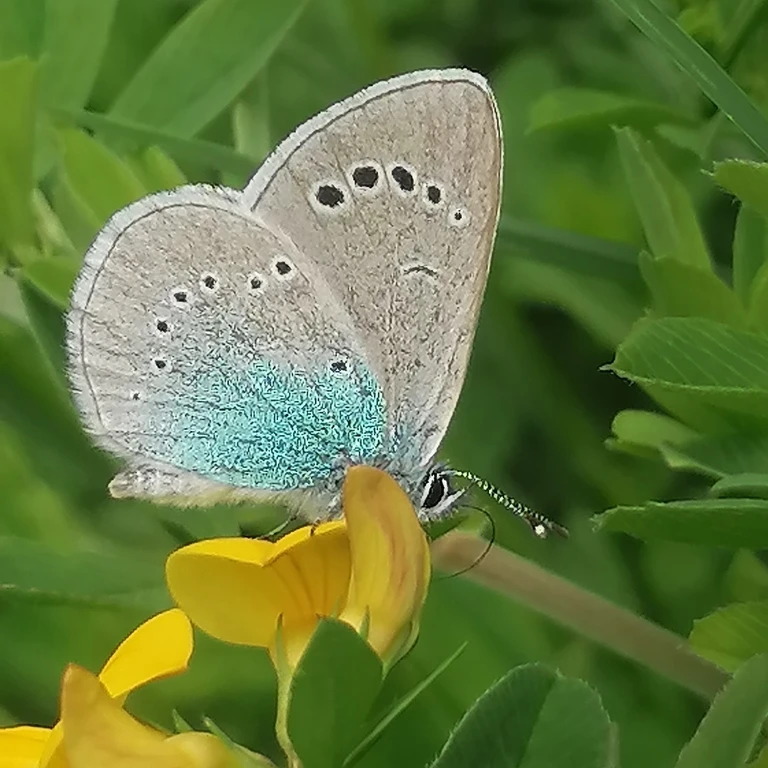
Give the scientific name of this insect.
Glaucopsyche alexis
